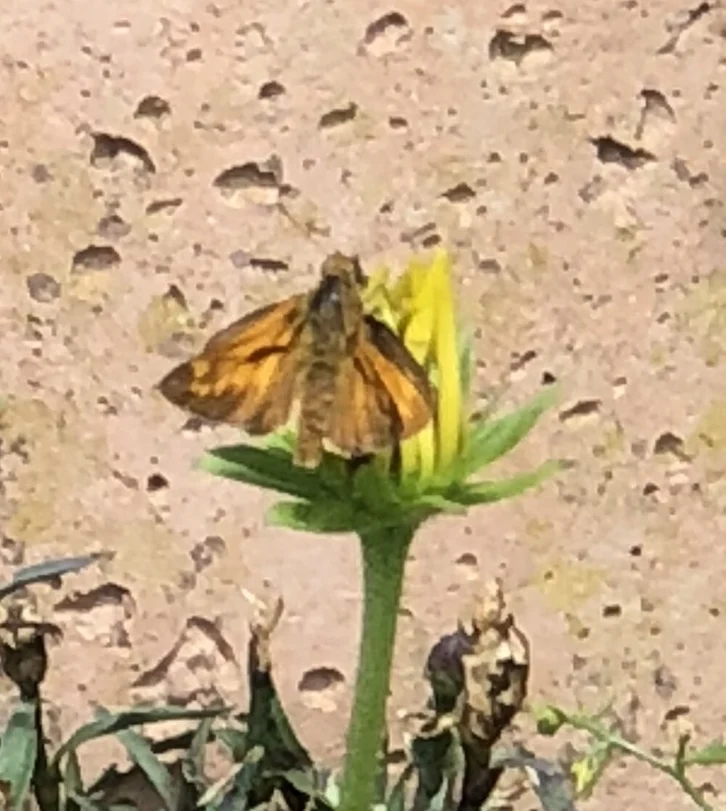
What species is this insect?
Ochlodes sylvanus (also Ochlodes venata)
